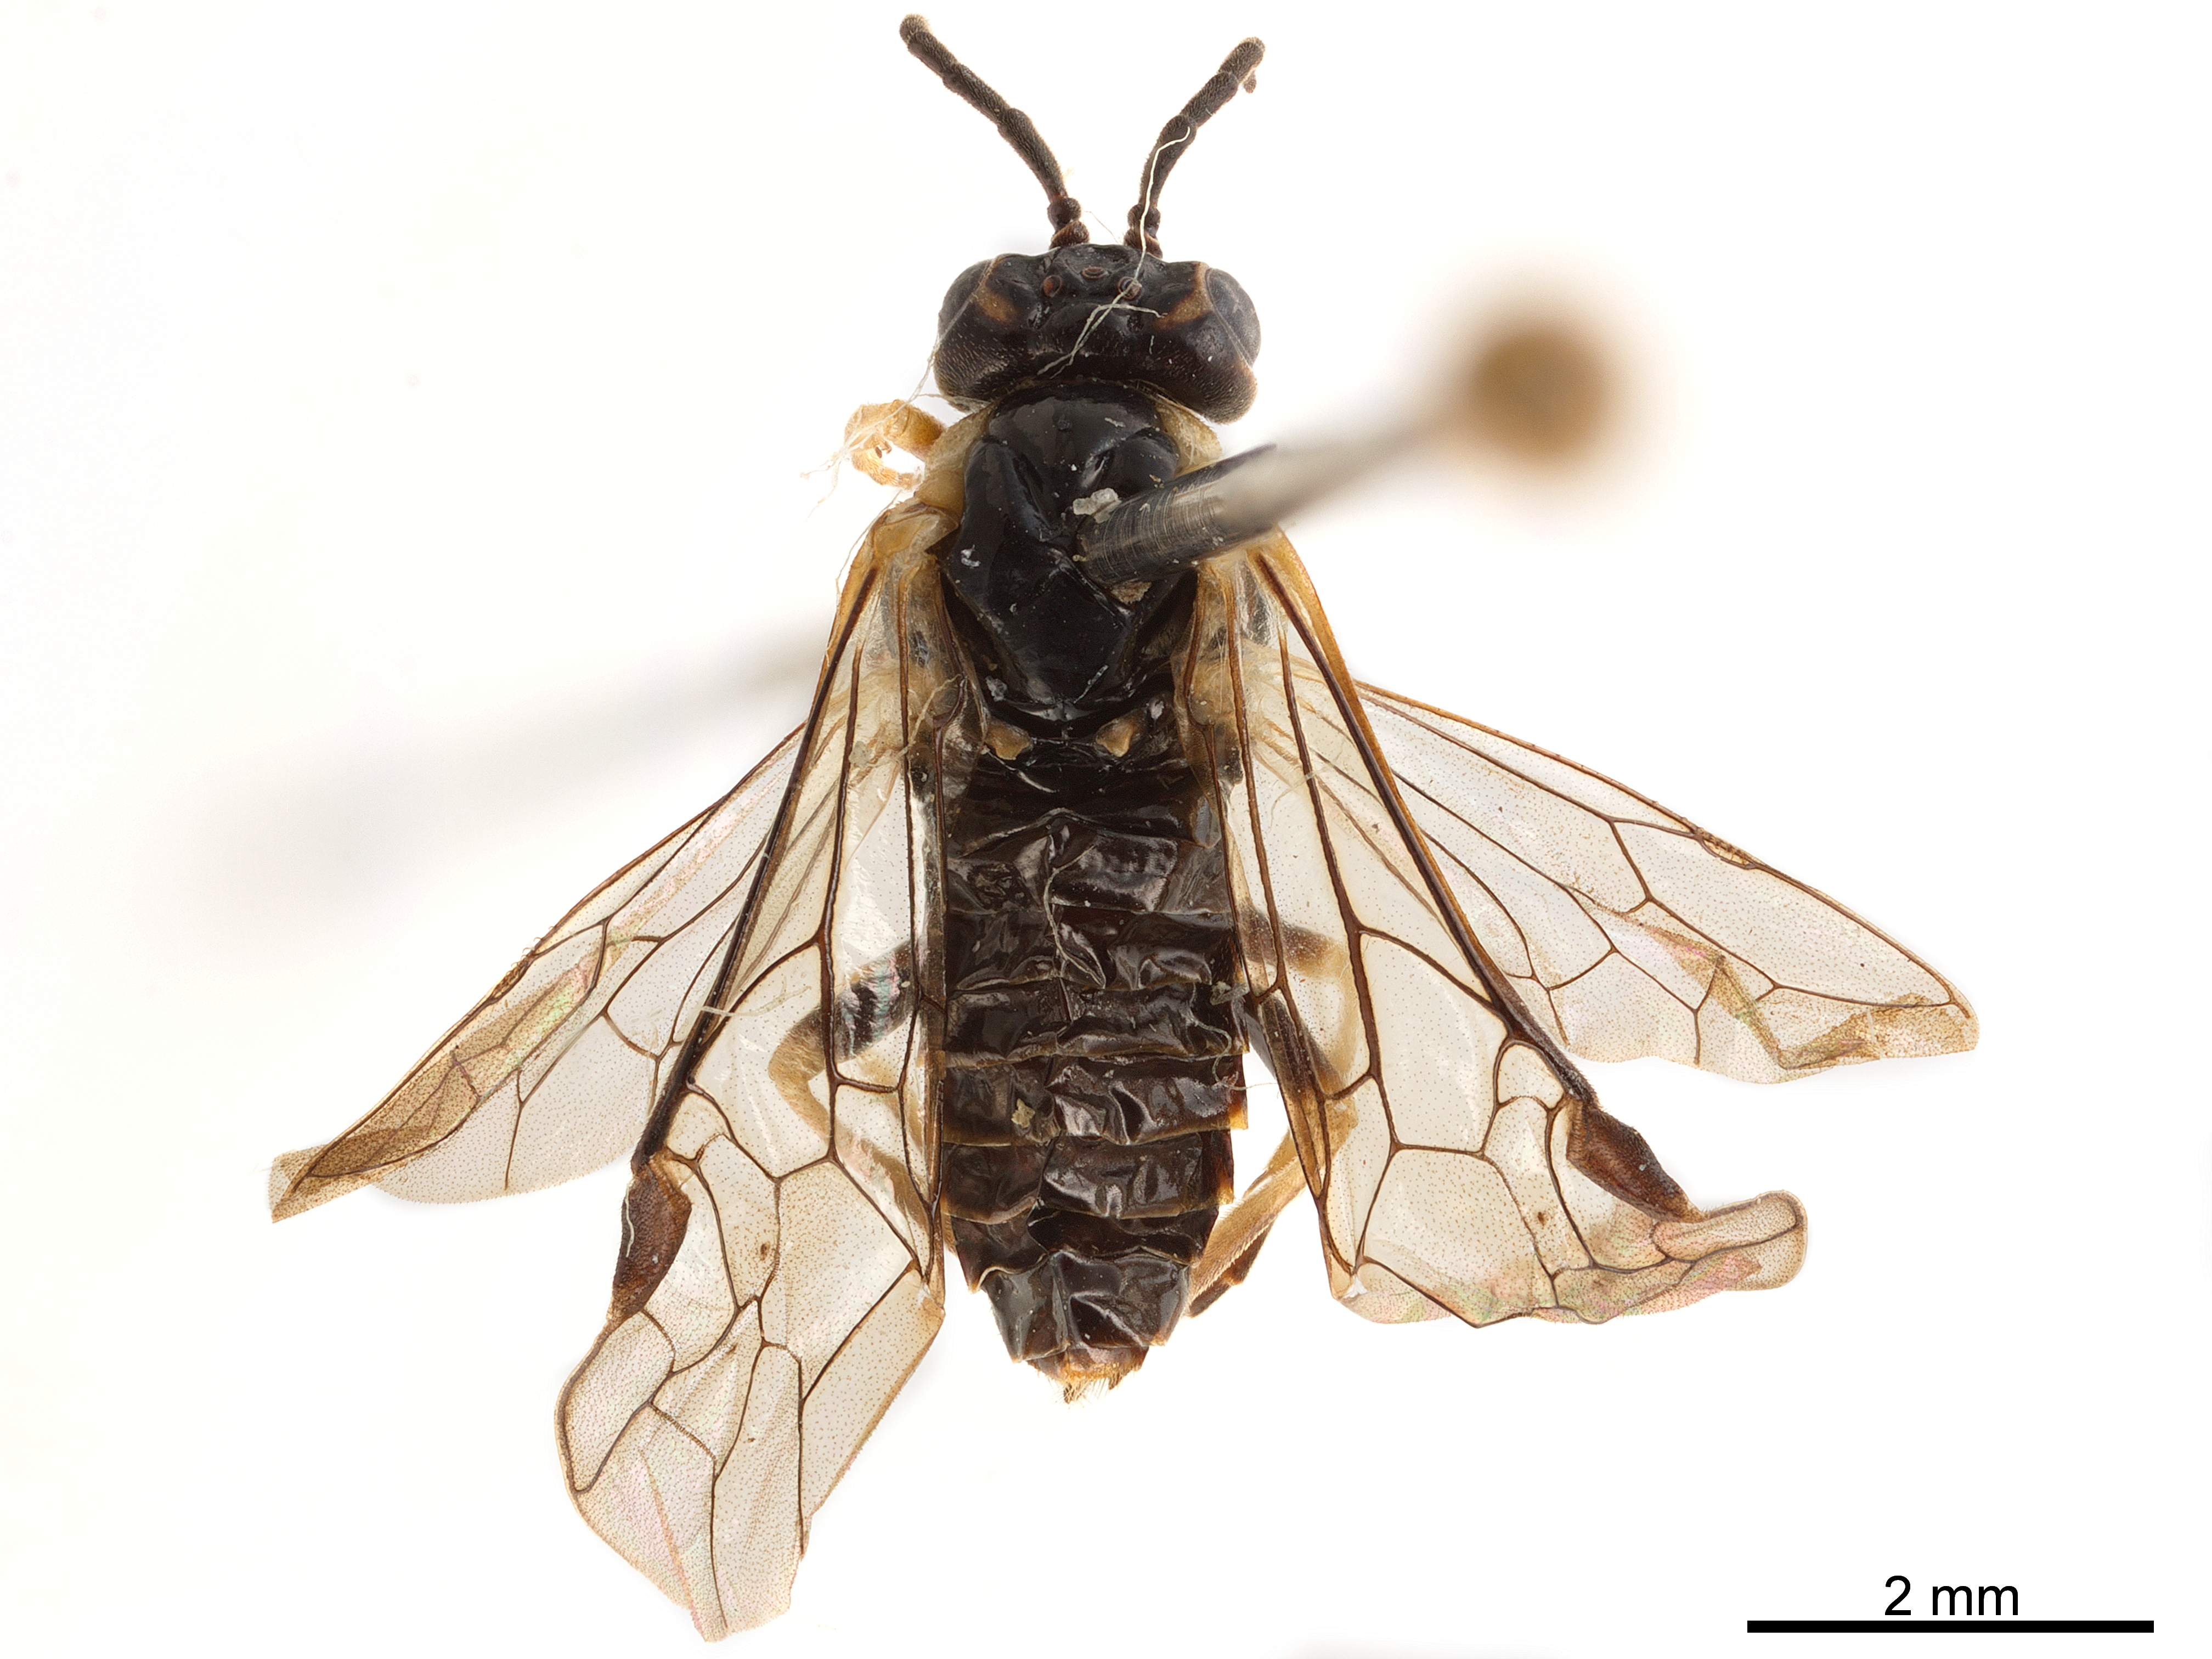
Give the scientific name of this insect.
Eriocampidea arizonensis
